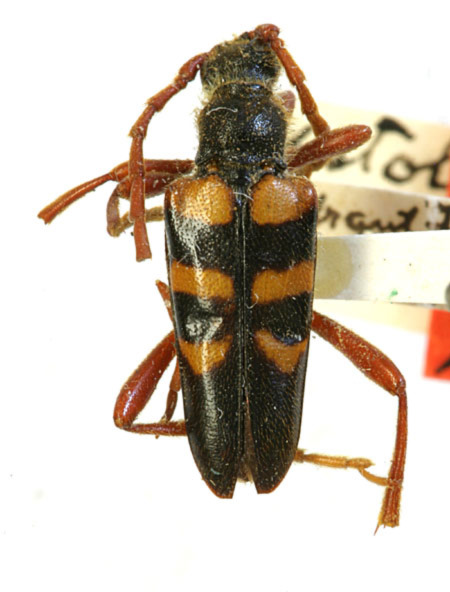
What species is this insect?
Xestoleptura corusca (also Xestoleptura crassicornis)
